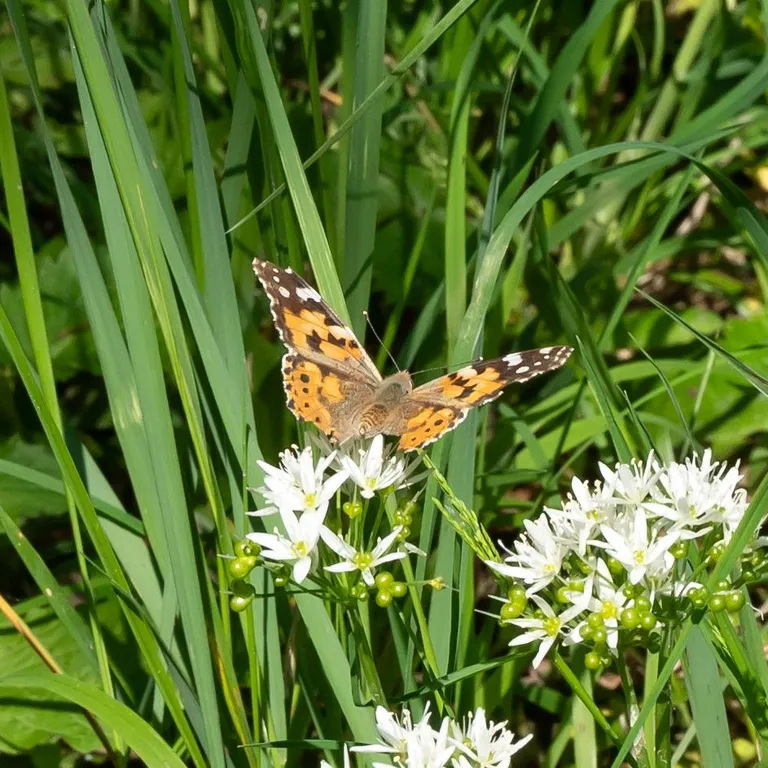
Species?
Vanessa cardui
